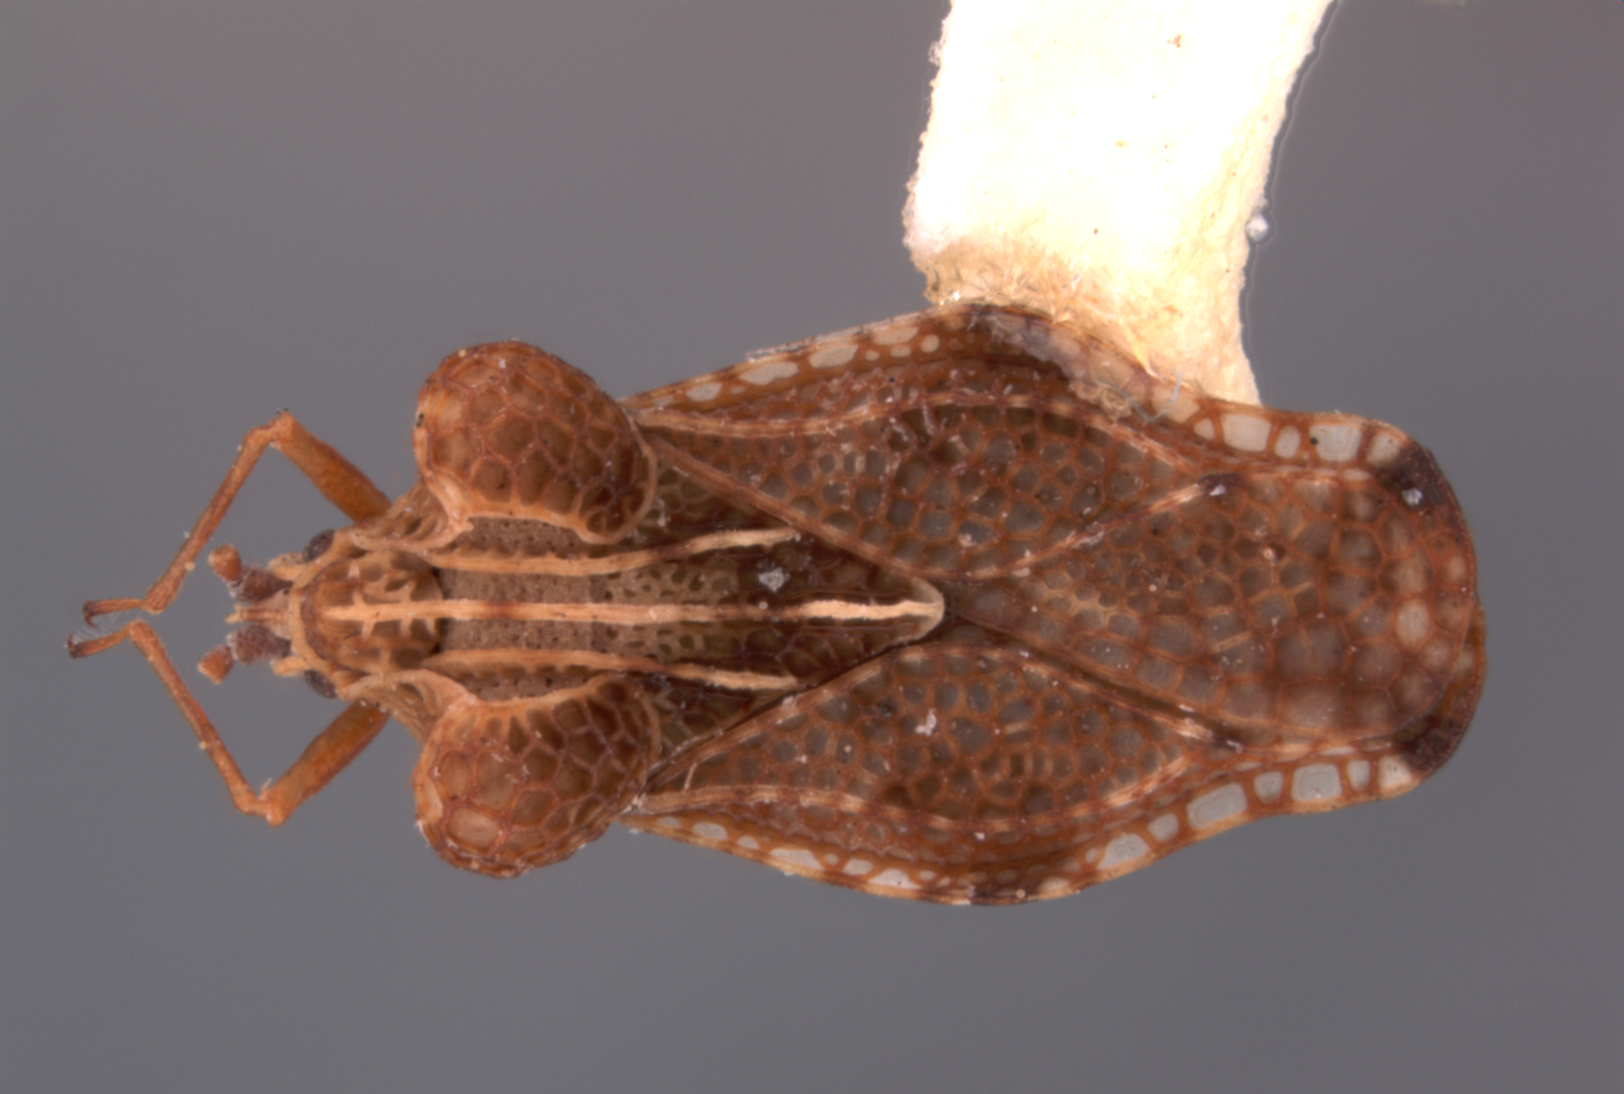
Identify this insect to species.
Cysteochila vota
